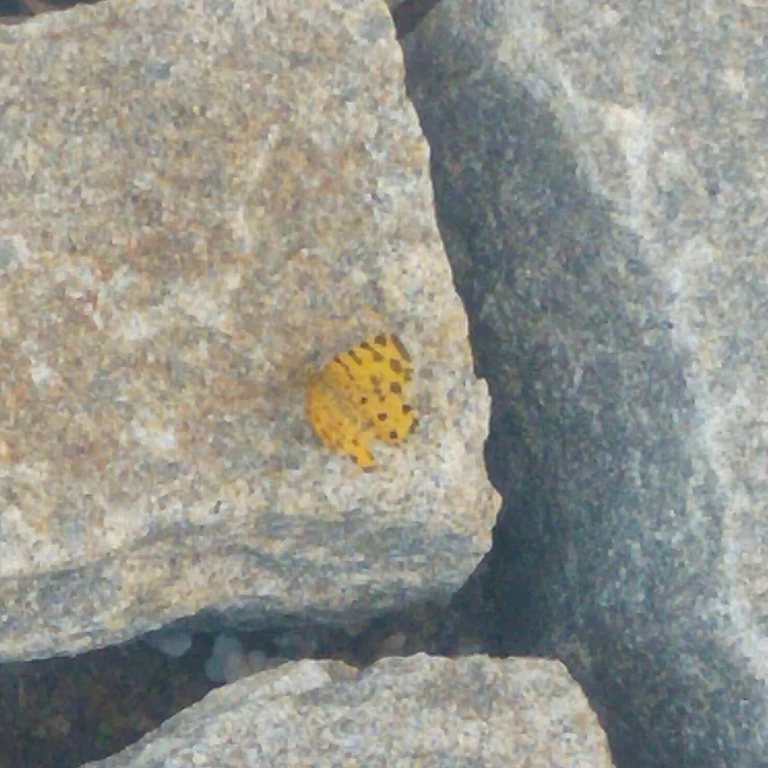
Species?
Pseudopanthera macularia
